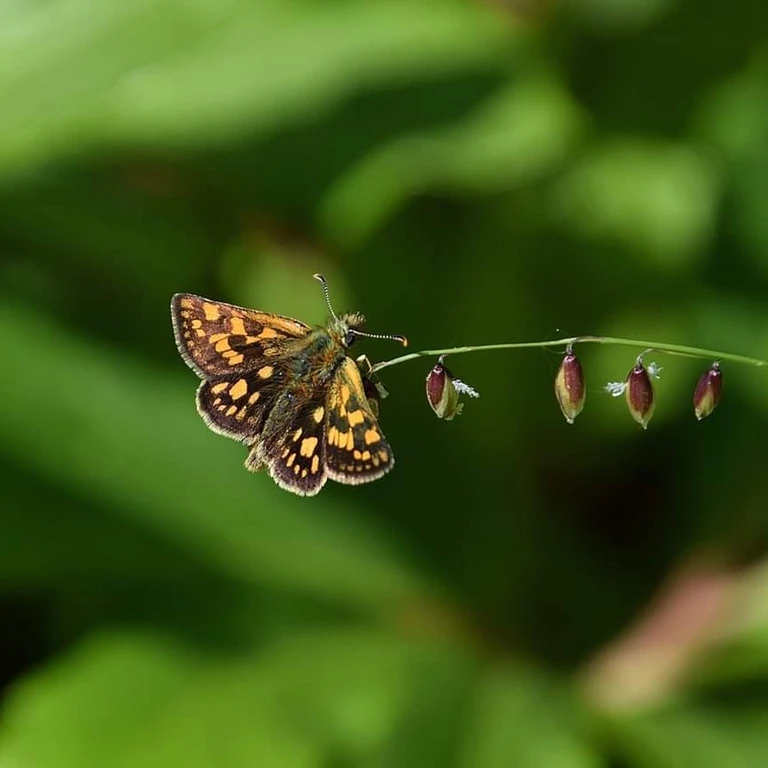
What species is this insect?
Carterocephalus palaemon
